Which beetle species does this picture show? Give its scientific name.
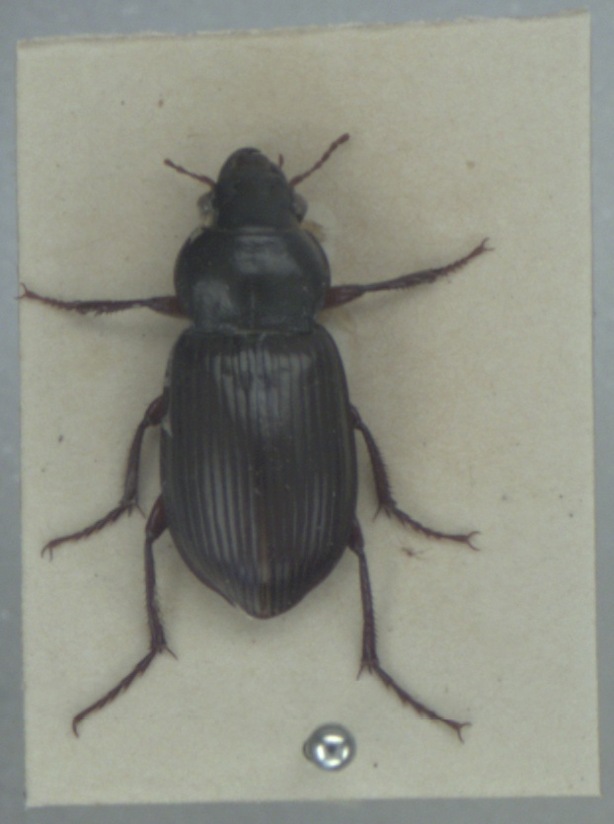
Amara aulica
